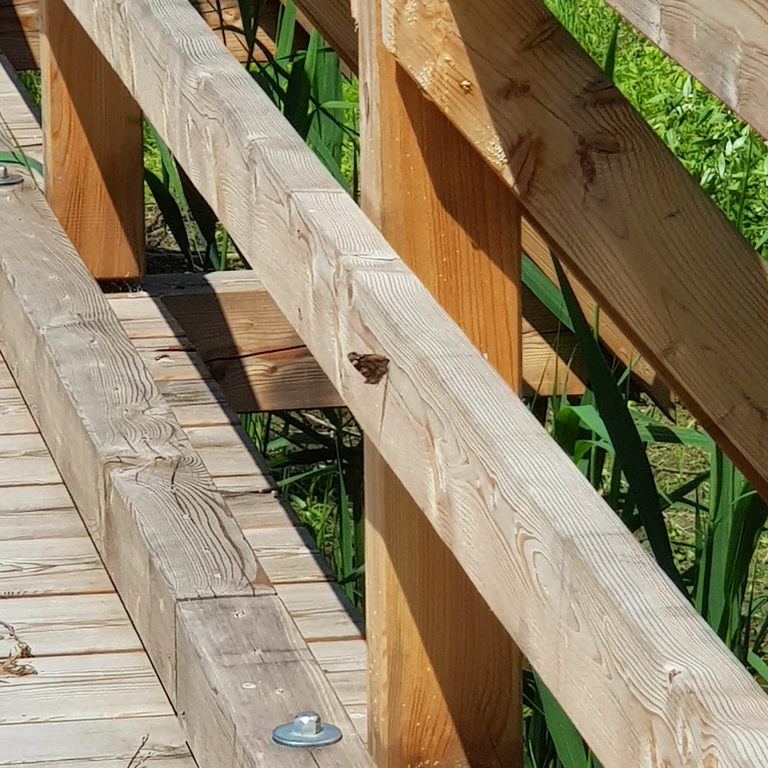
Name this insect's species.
Vanessa atalanta
